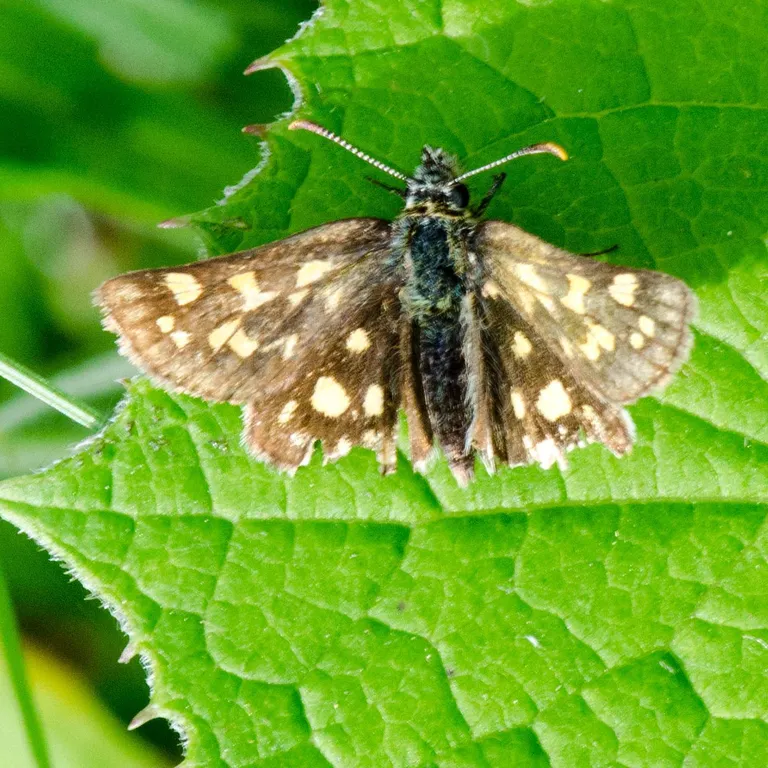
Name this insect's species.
Carterocephalus palaemon
